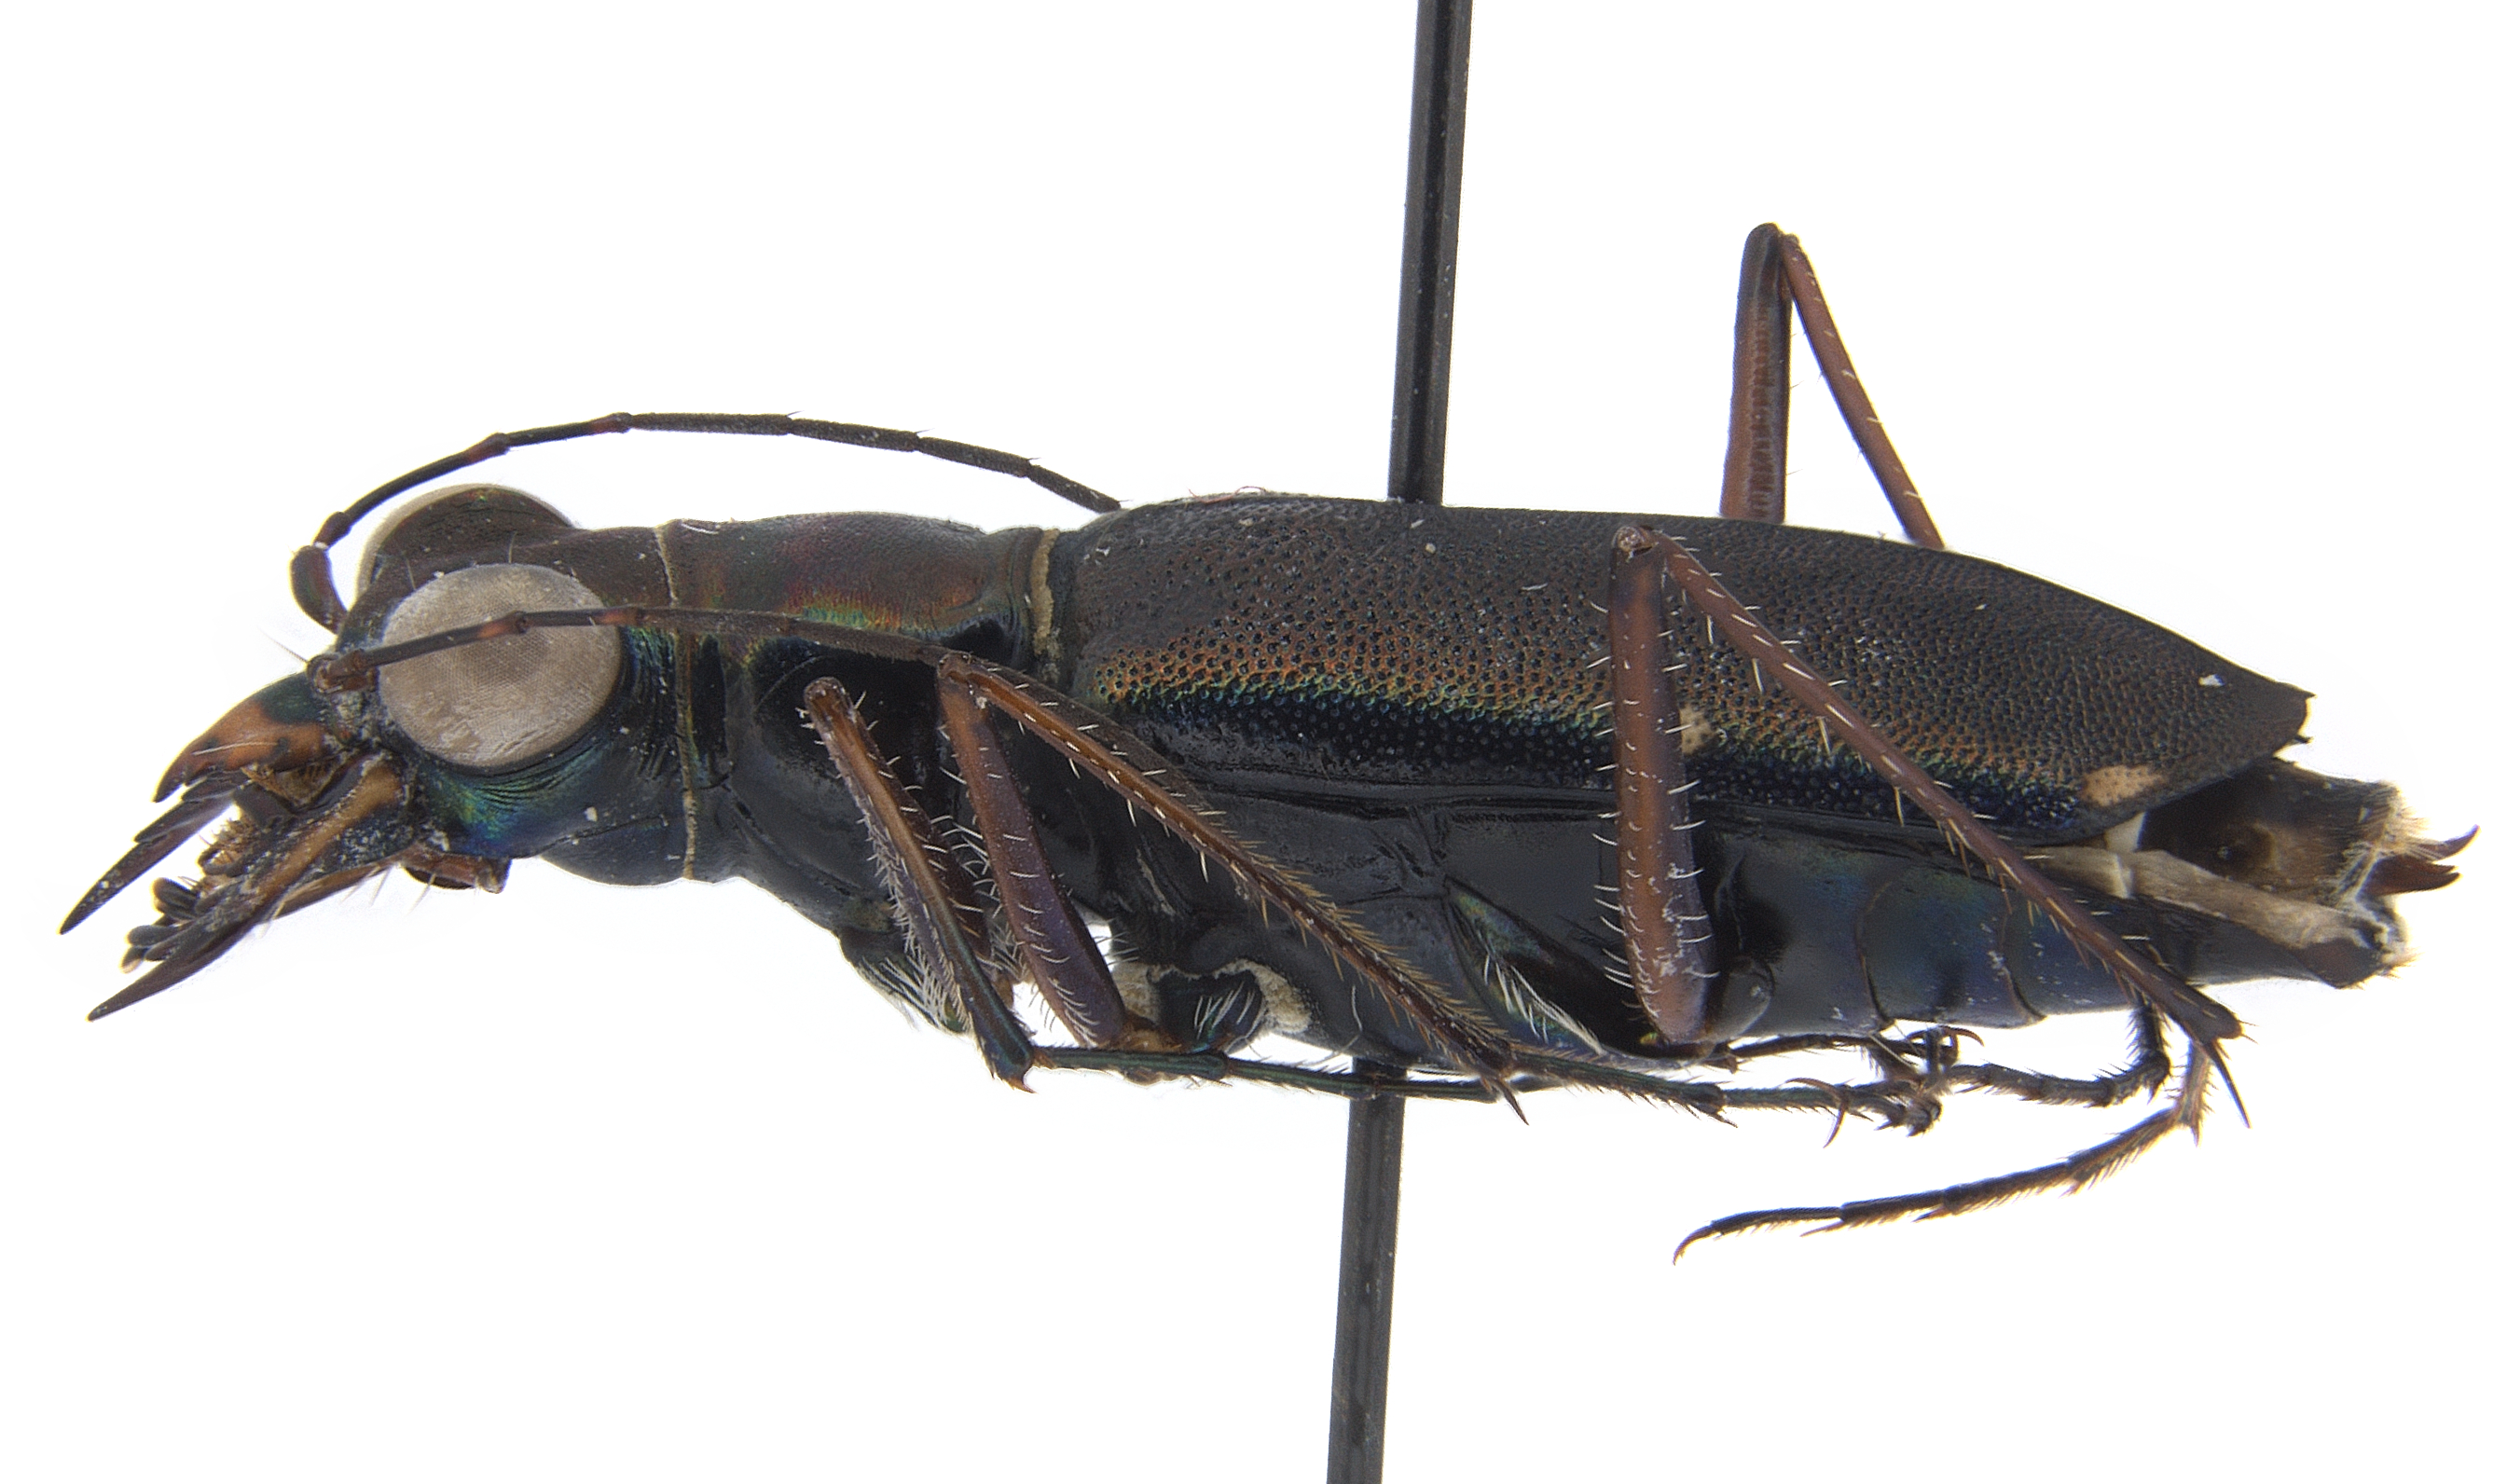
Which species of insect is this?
Odontocheila annulicornis
